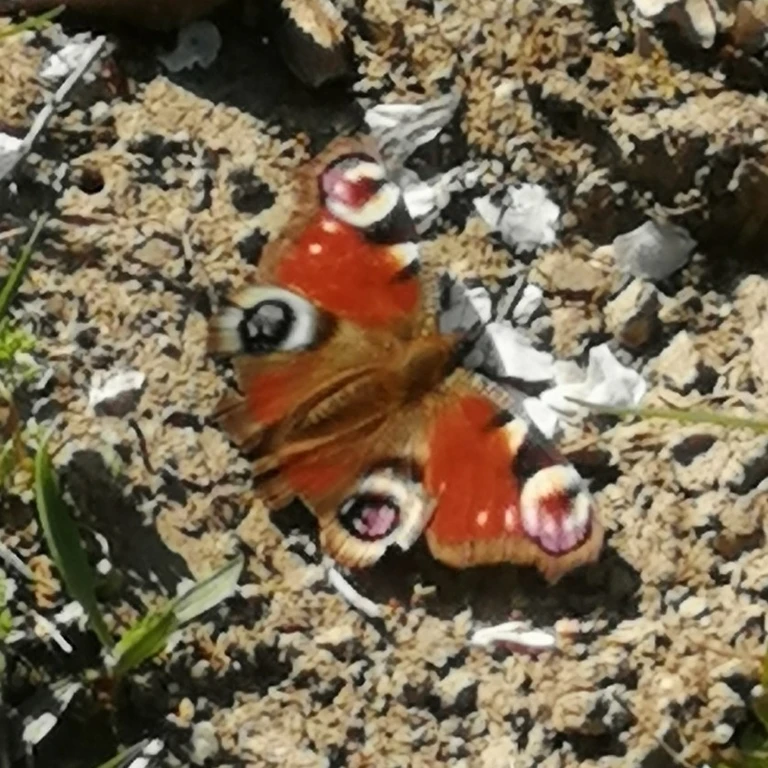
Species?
Aglais io
